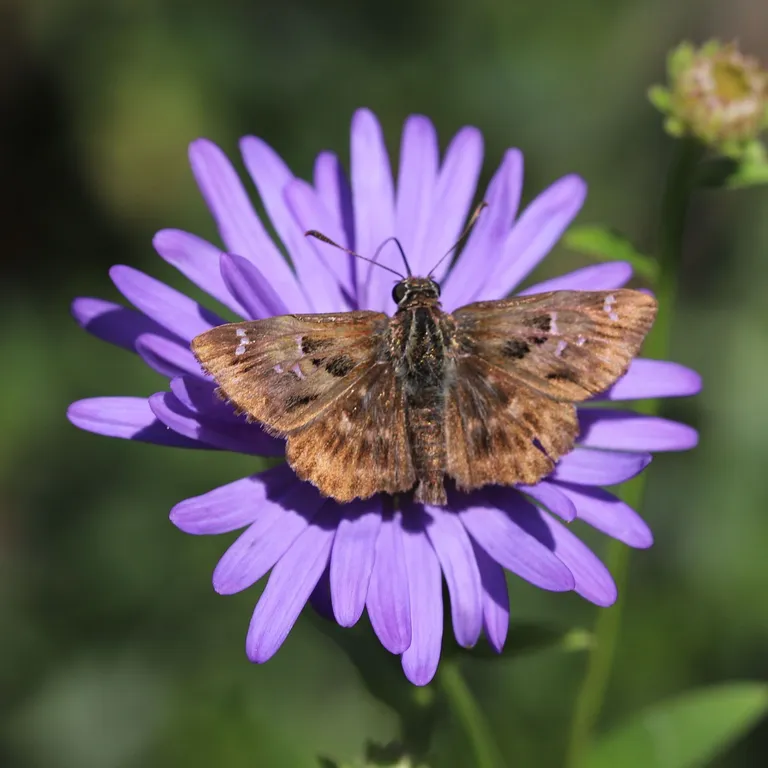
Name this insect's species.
Carcharodus alceae
